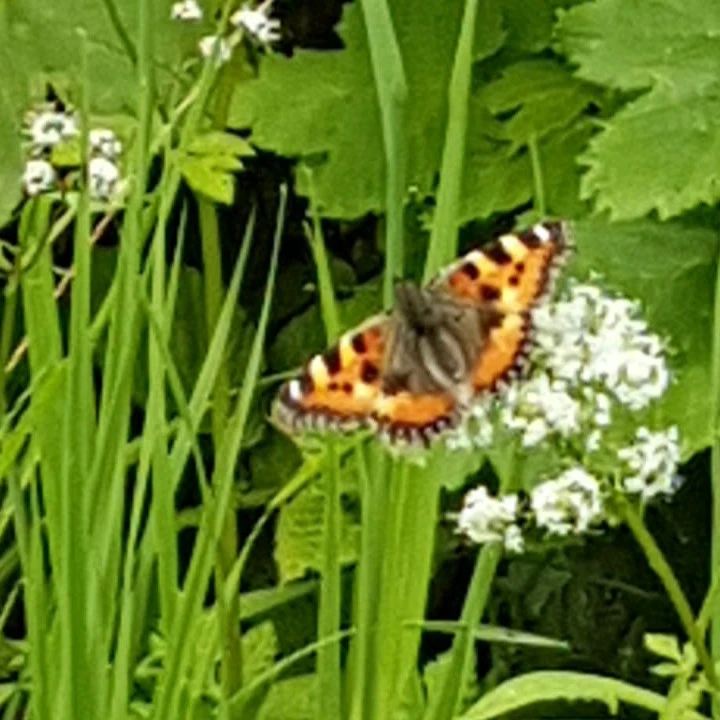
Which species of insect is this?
Aglais urticae
